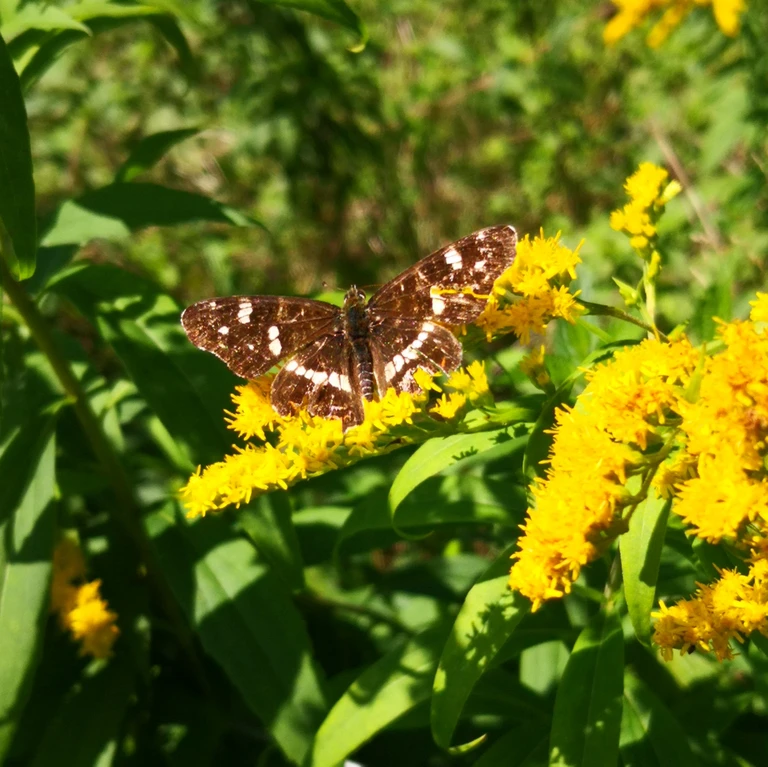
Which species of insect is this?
Araschnia levana
